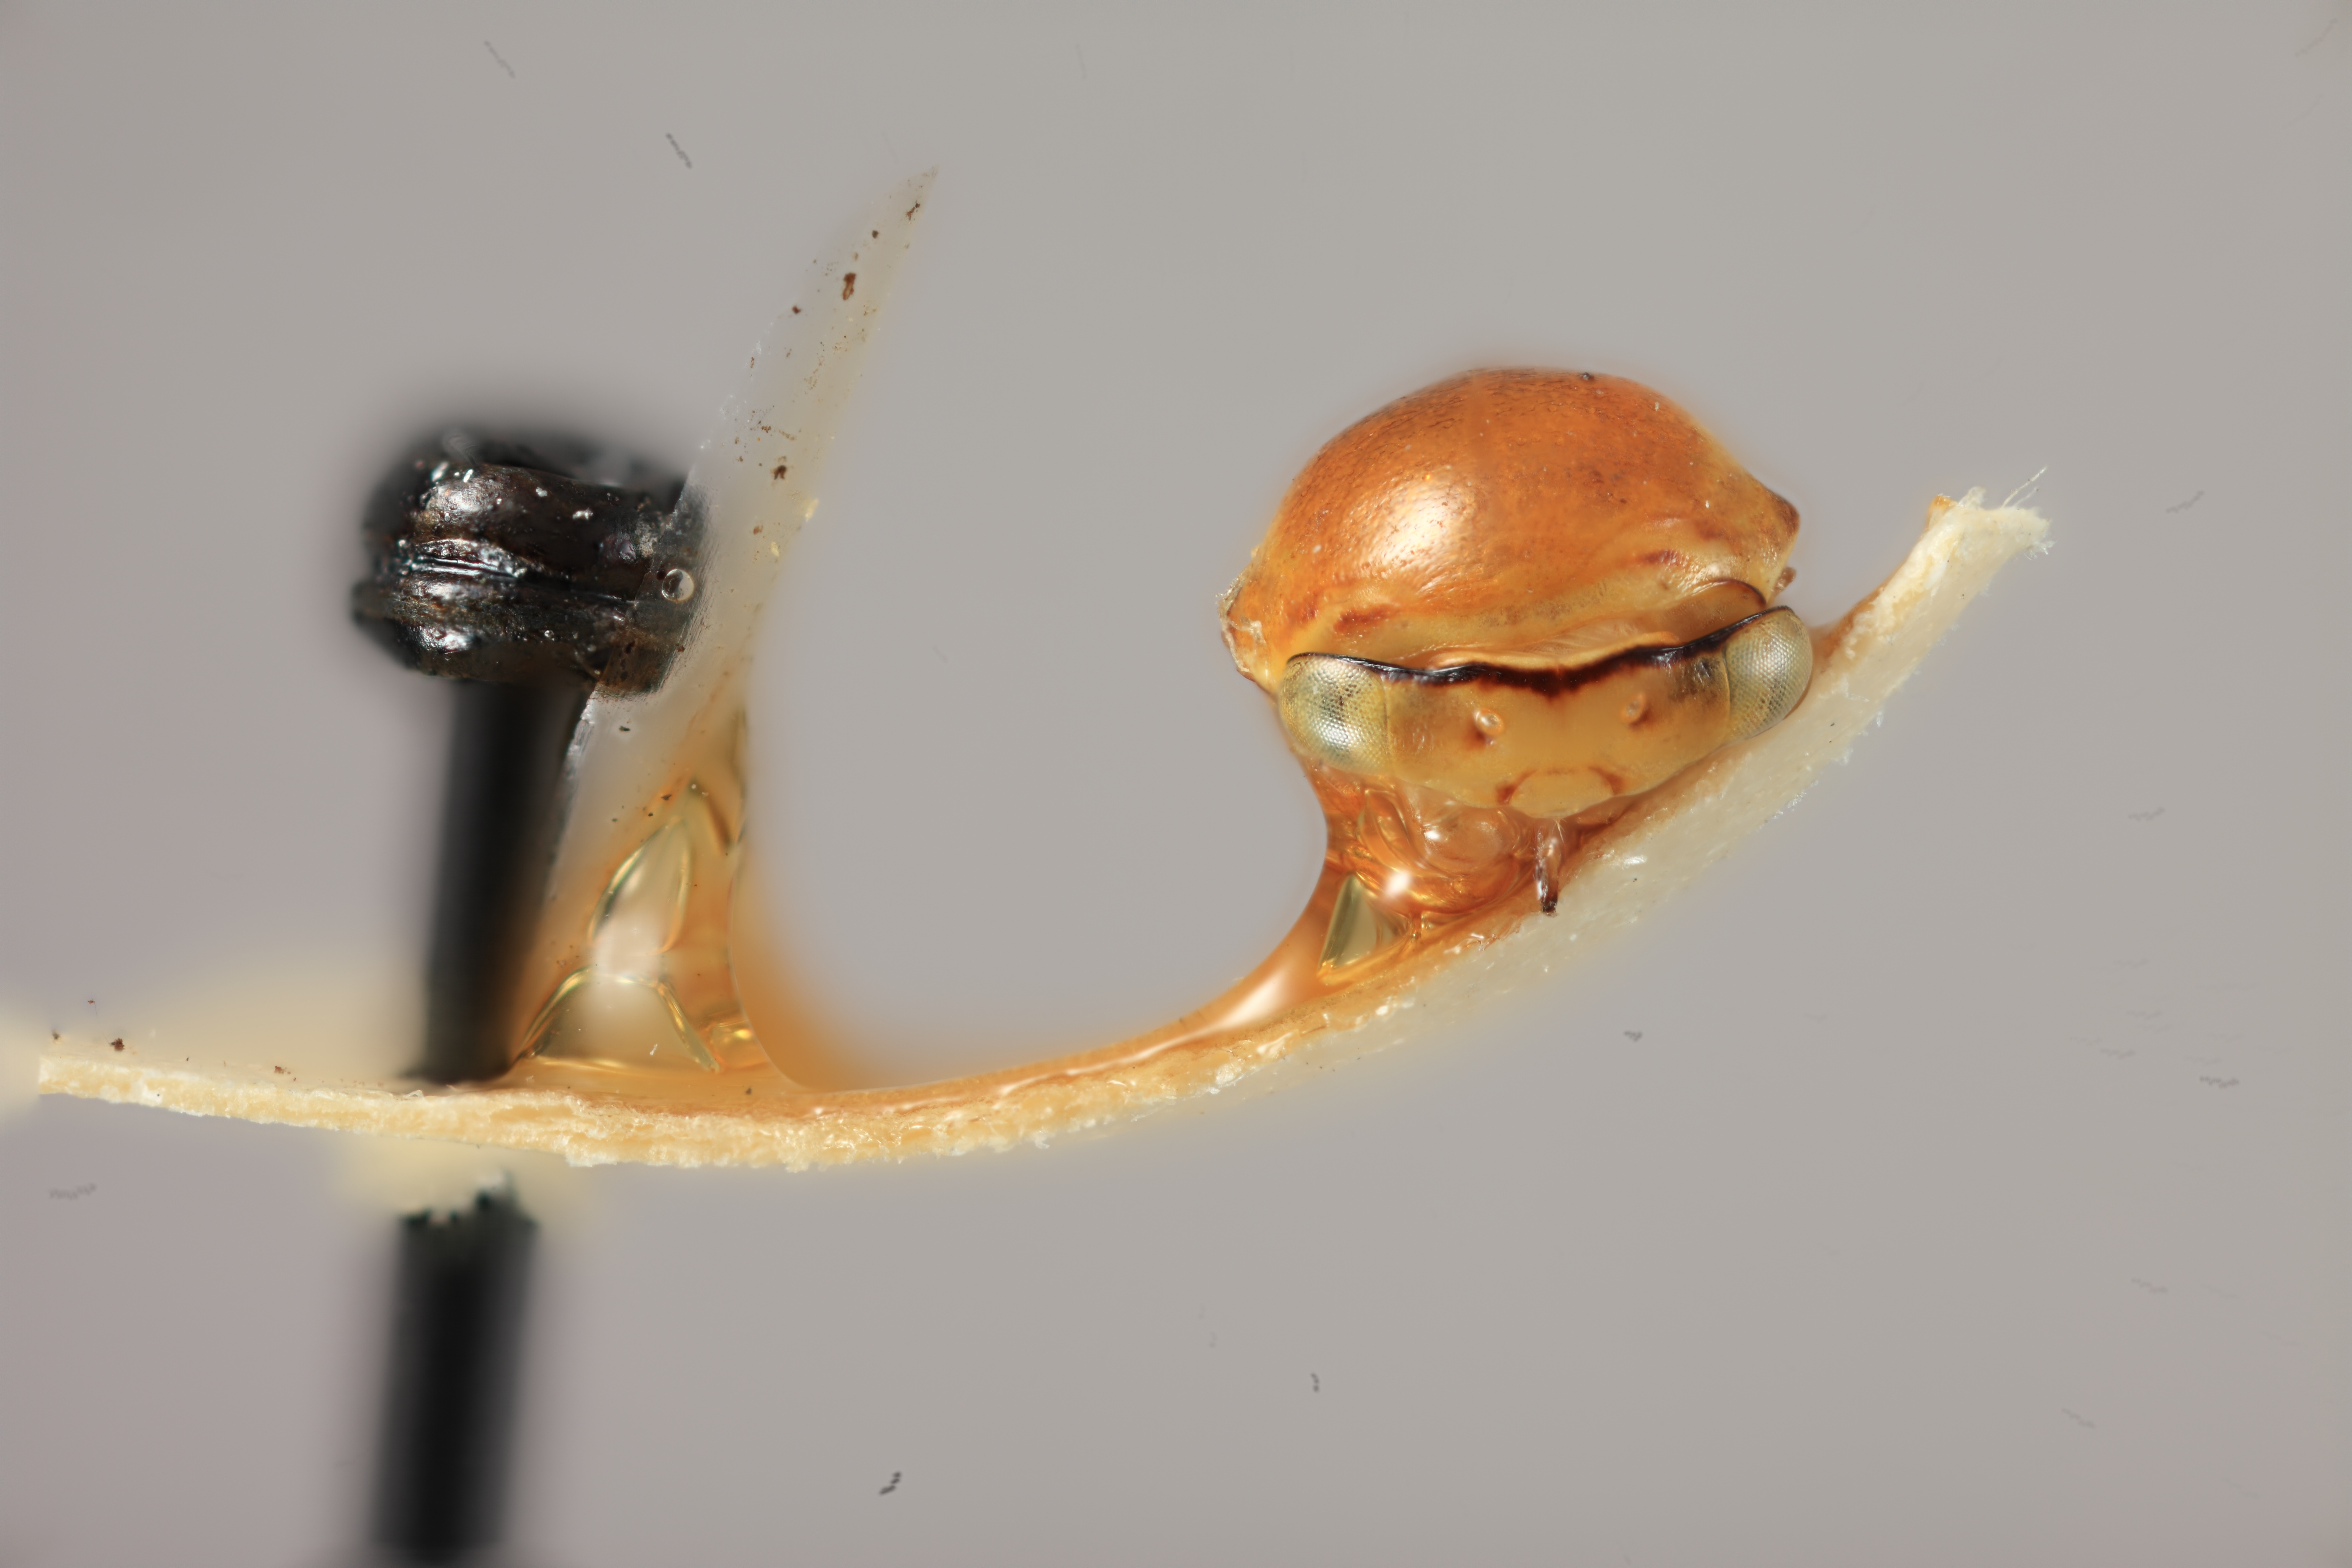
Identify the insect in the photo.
Micrutalis nigromarginata
